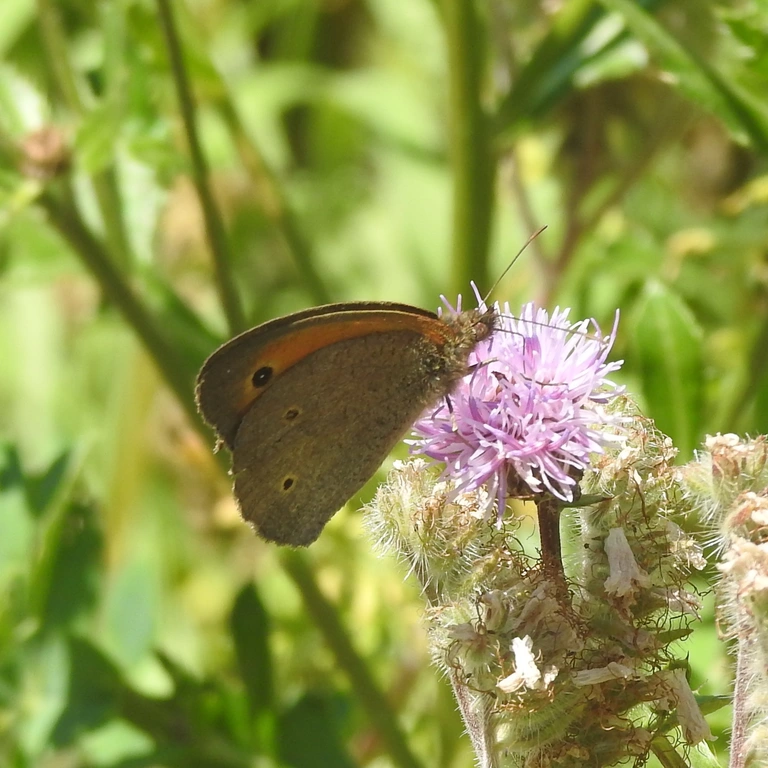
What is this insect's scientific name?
Maniola jurtina
